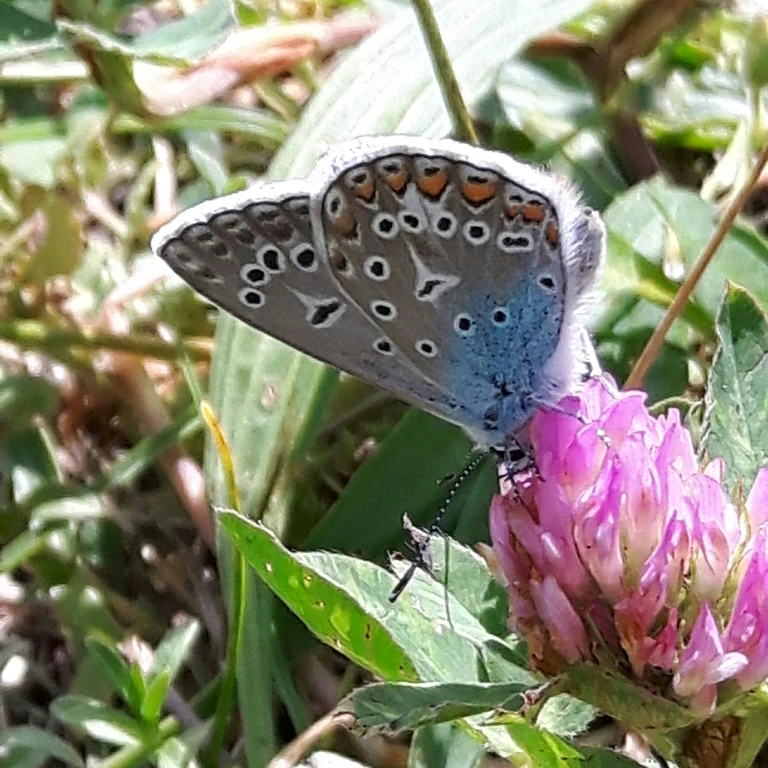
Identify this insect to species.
Polyommatus icarus
